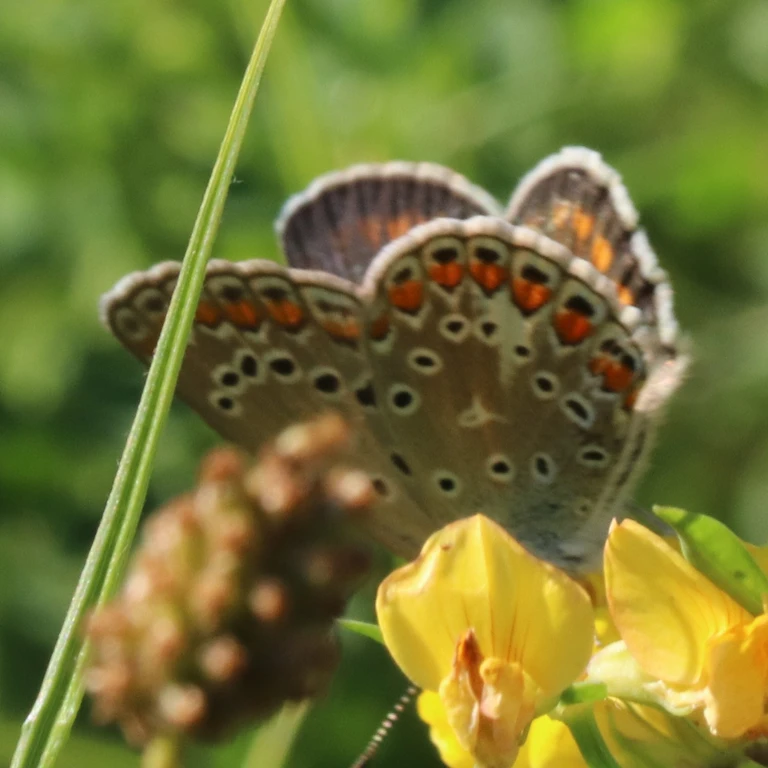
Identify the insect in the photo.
Polyommatus icarus
